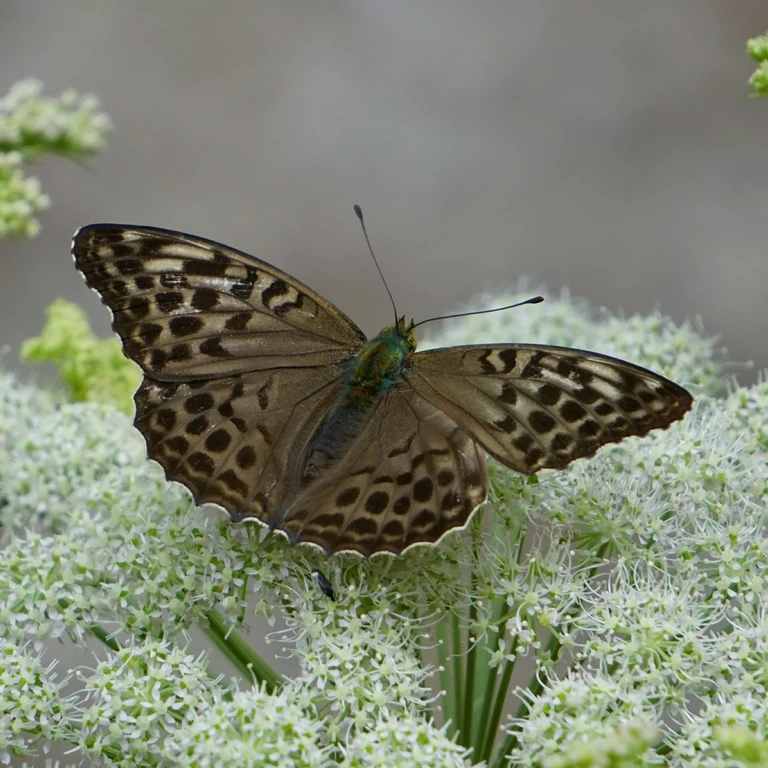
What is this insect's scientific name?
Argynnis paphia
